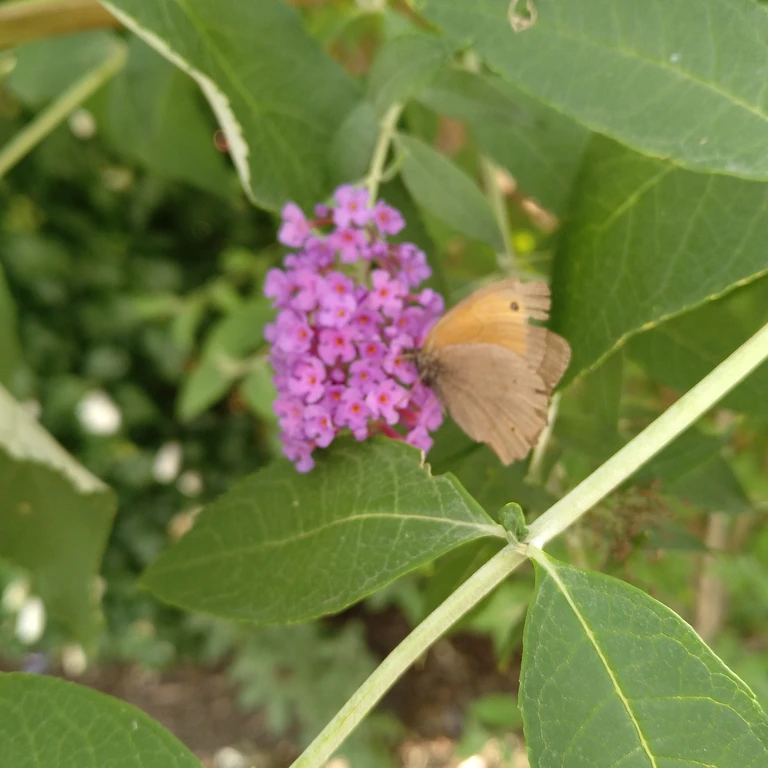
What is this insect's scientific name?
Maniola jurtina
